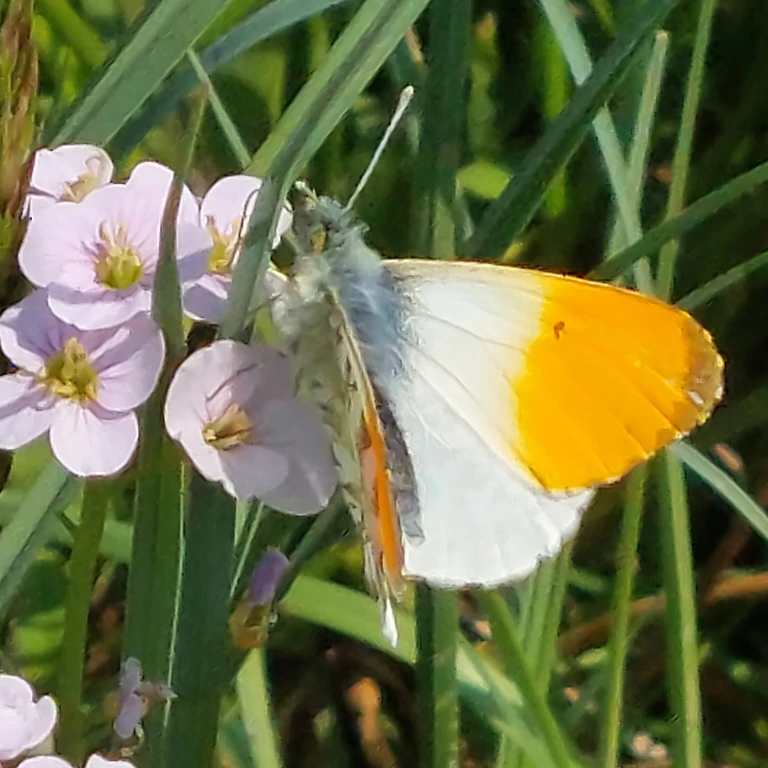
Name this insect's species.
Anthocharis cardamines
